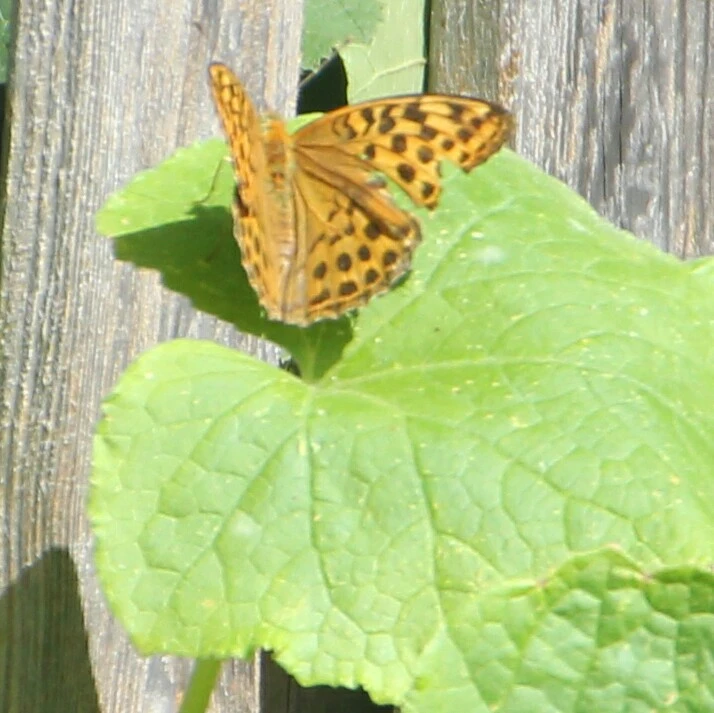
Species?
Argynnis paphia
